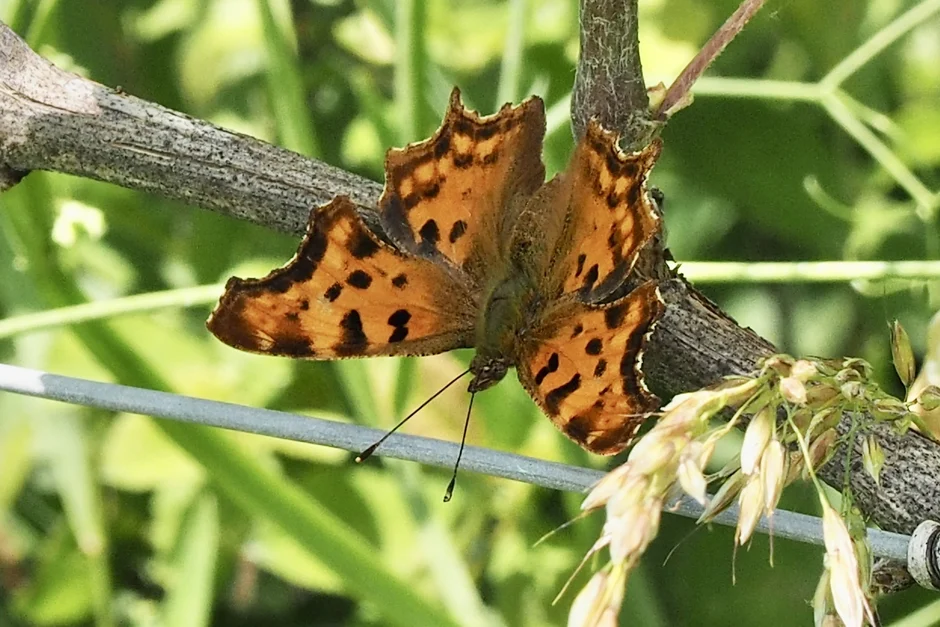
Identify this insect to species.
Polygonia c-album
